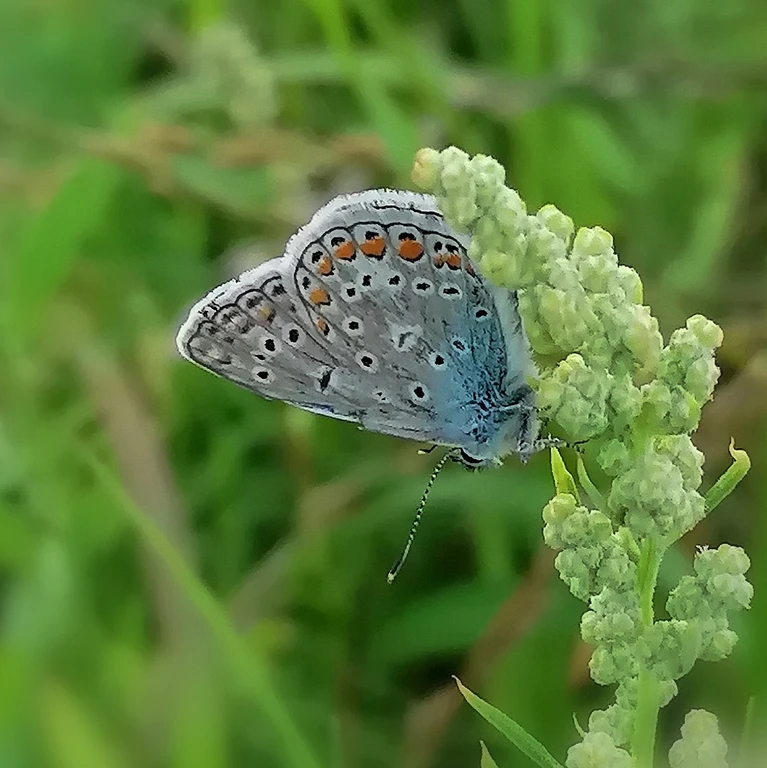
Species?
Polyommatus icarus
